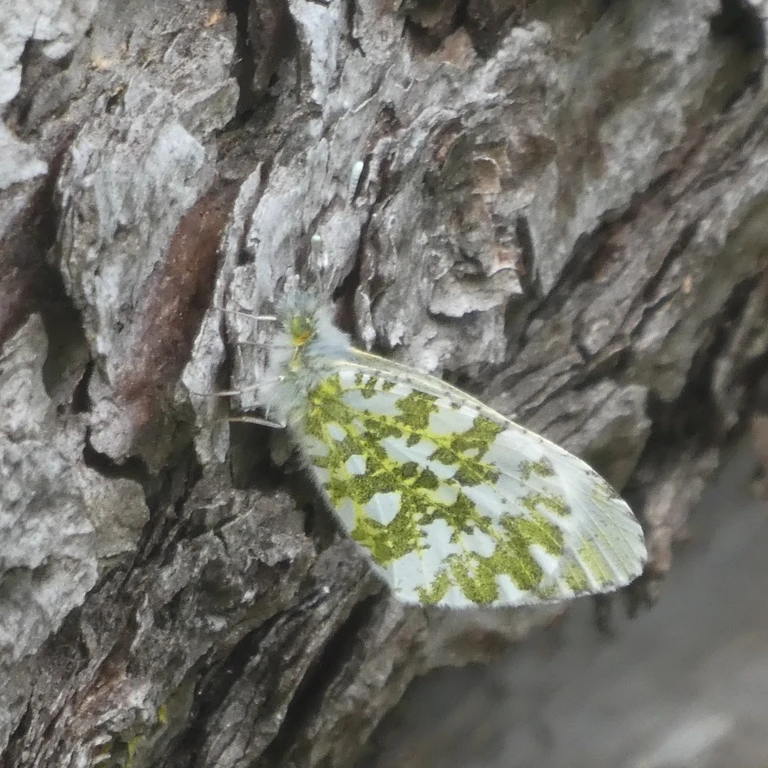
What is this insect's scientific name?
Anthocharis cardamines
